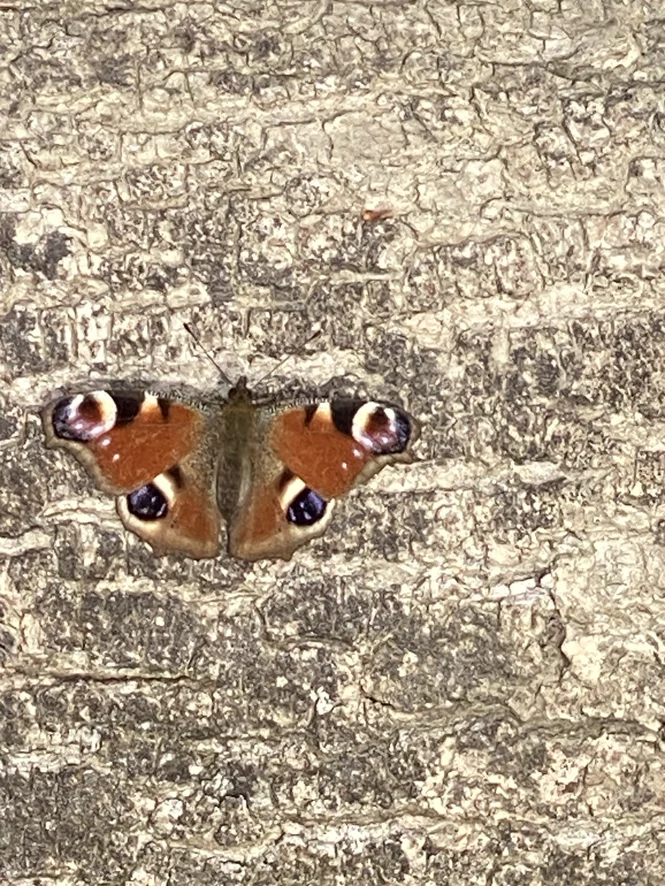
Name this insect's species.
Aglais io
